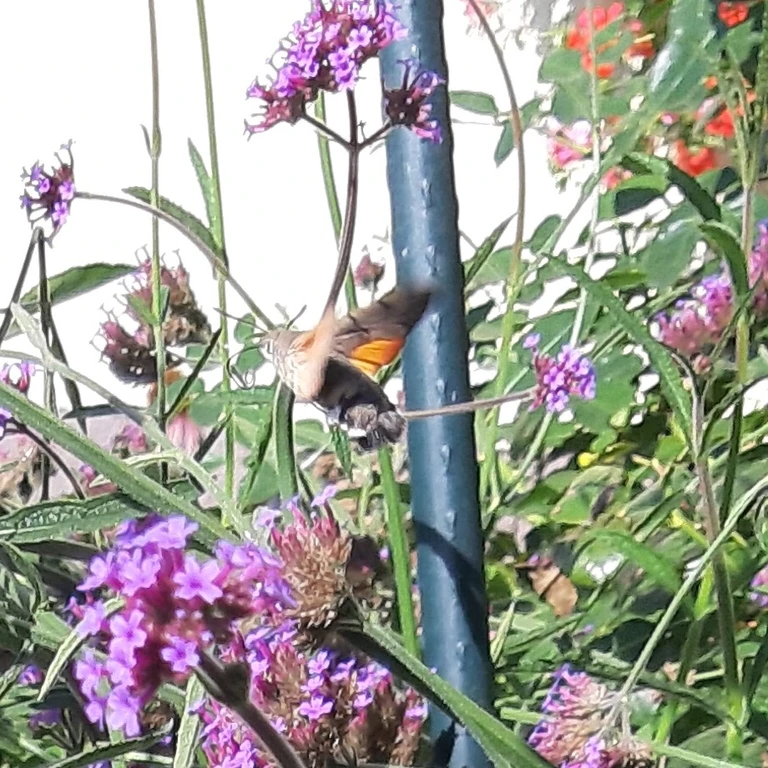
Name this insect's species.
Macroglossum stellatarum
